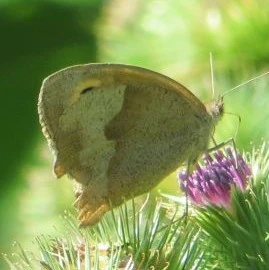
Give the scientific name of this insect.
Maniola jurtina
